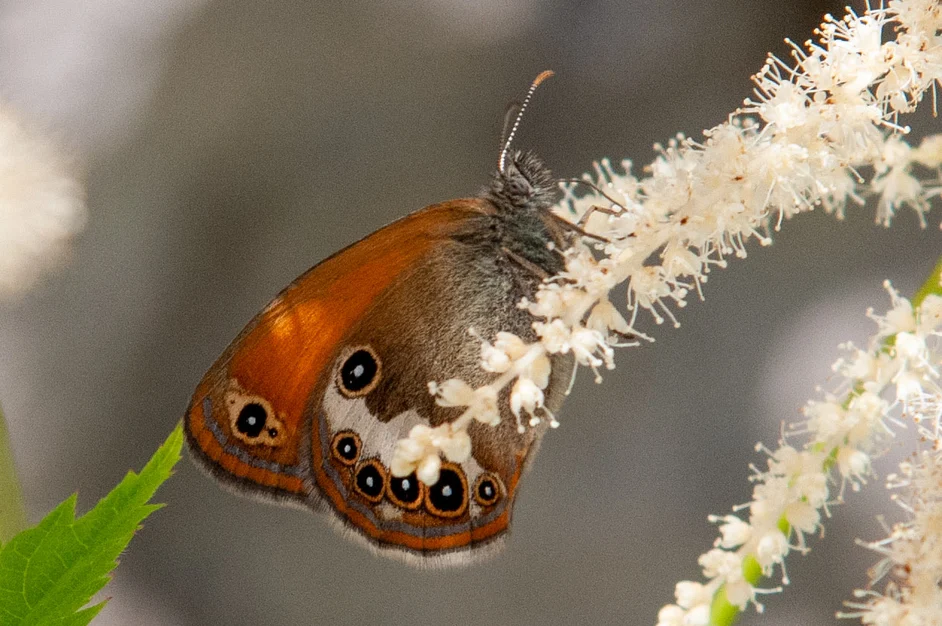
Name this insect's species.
Coenonympha arcania
